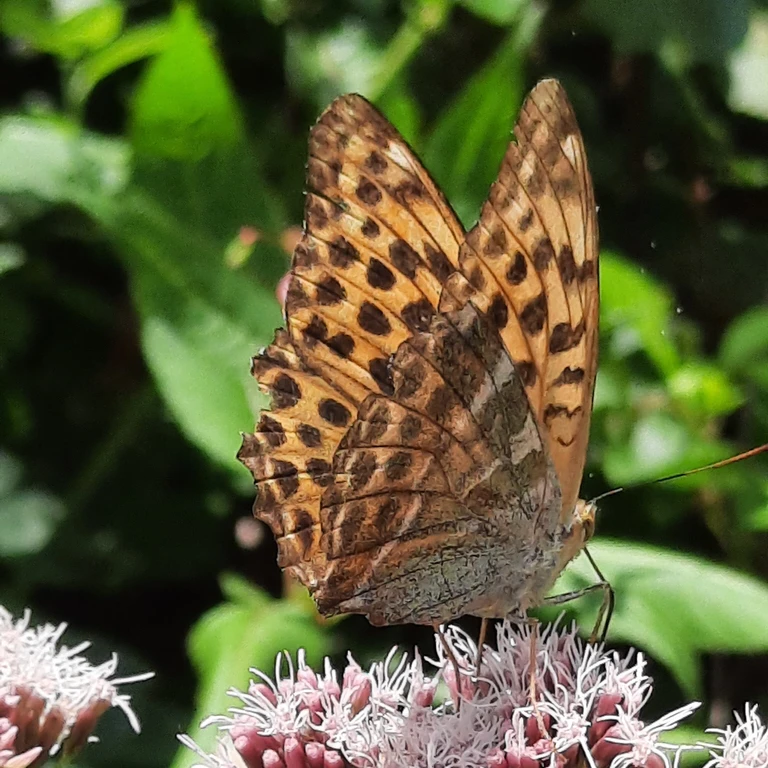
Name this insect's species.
Argynnis paphia
